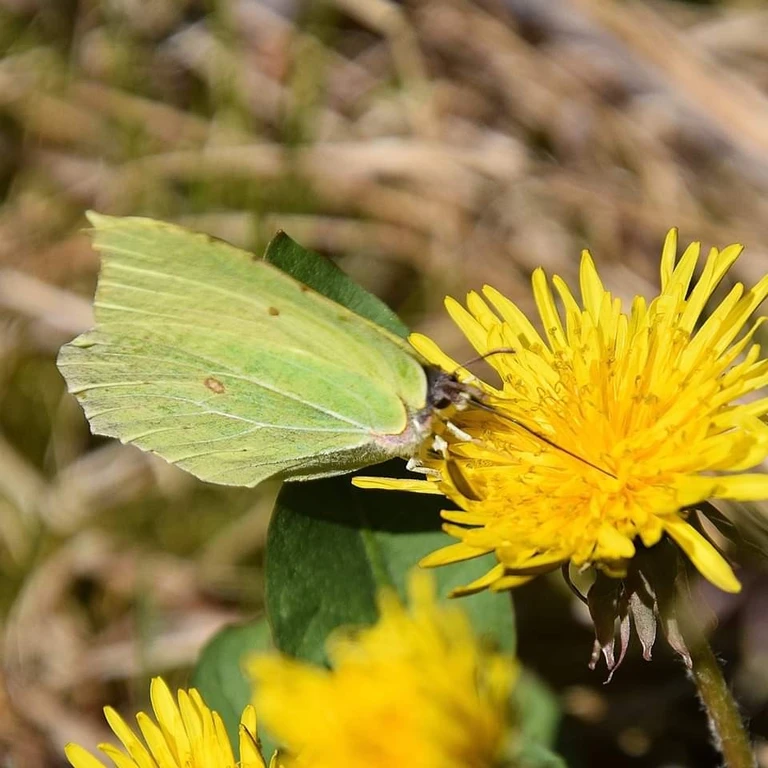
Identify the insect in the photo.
Gonepteryx rhamni
